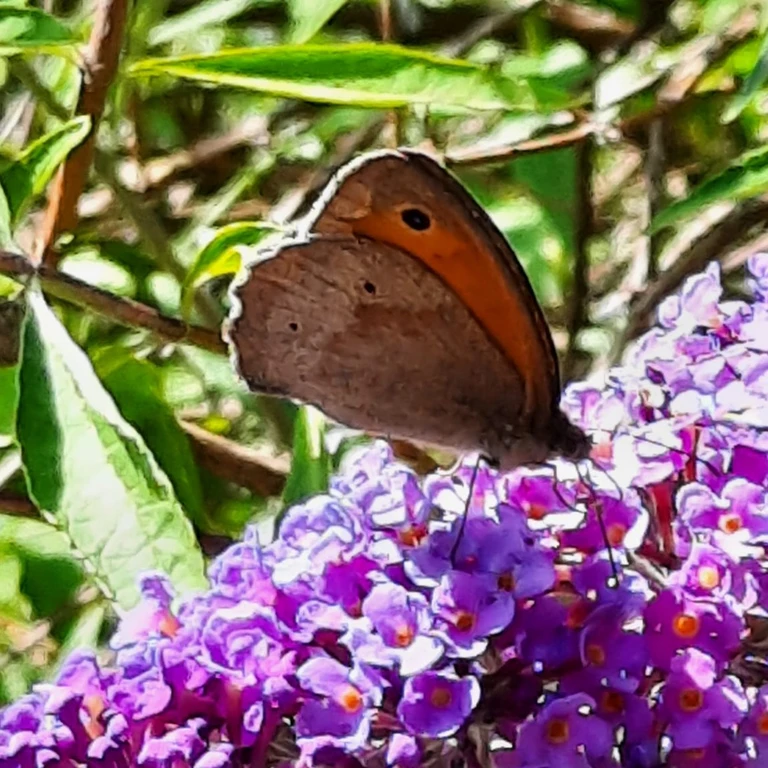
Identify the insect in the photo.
Maniola jurtina
